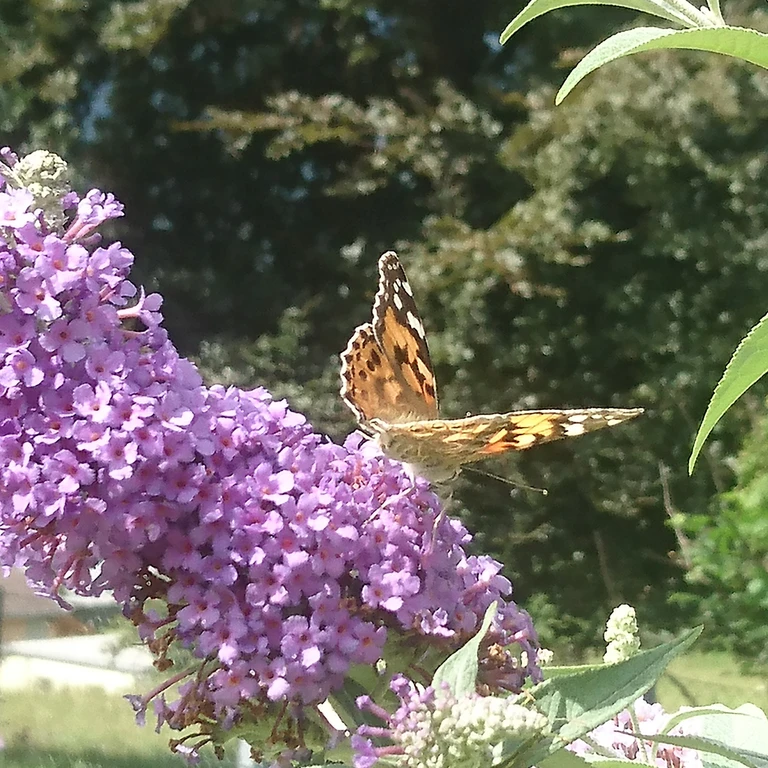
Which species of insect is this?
Vanessa cardui
